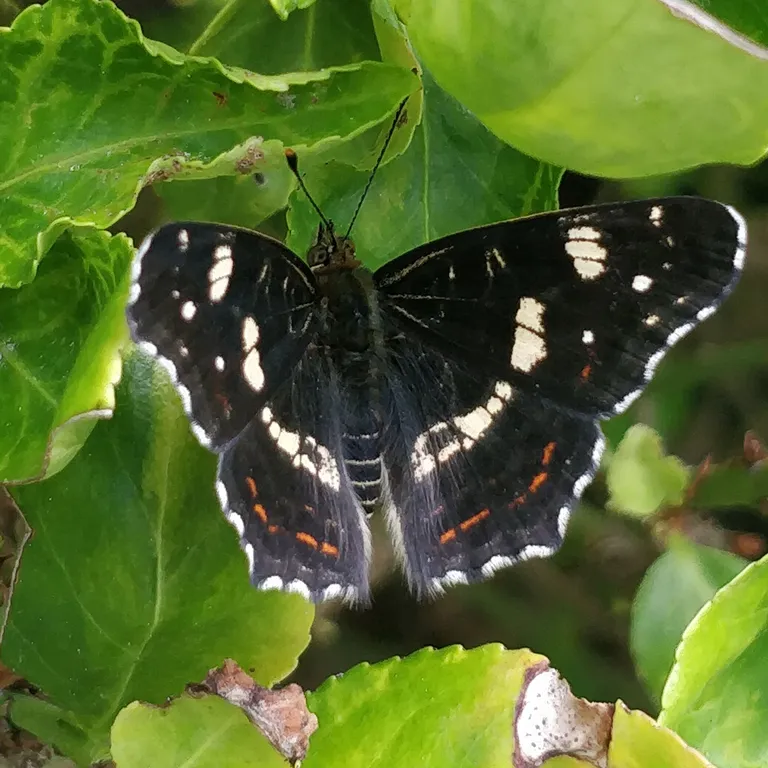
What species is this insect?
Araschnia levana
